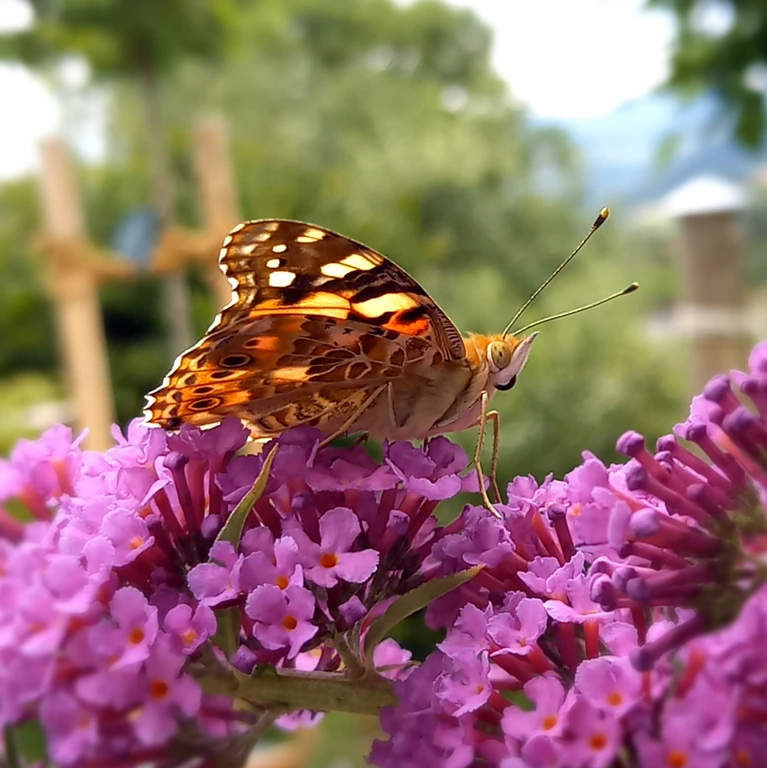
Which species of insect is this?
Vanessa cardui
